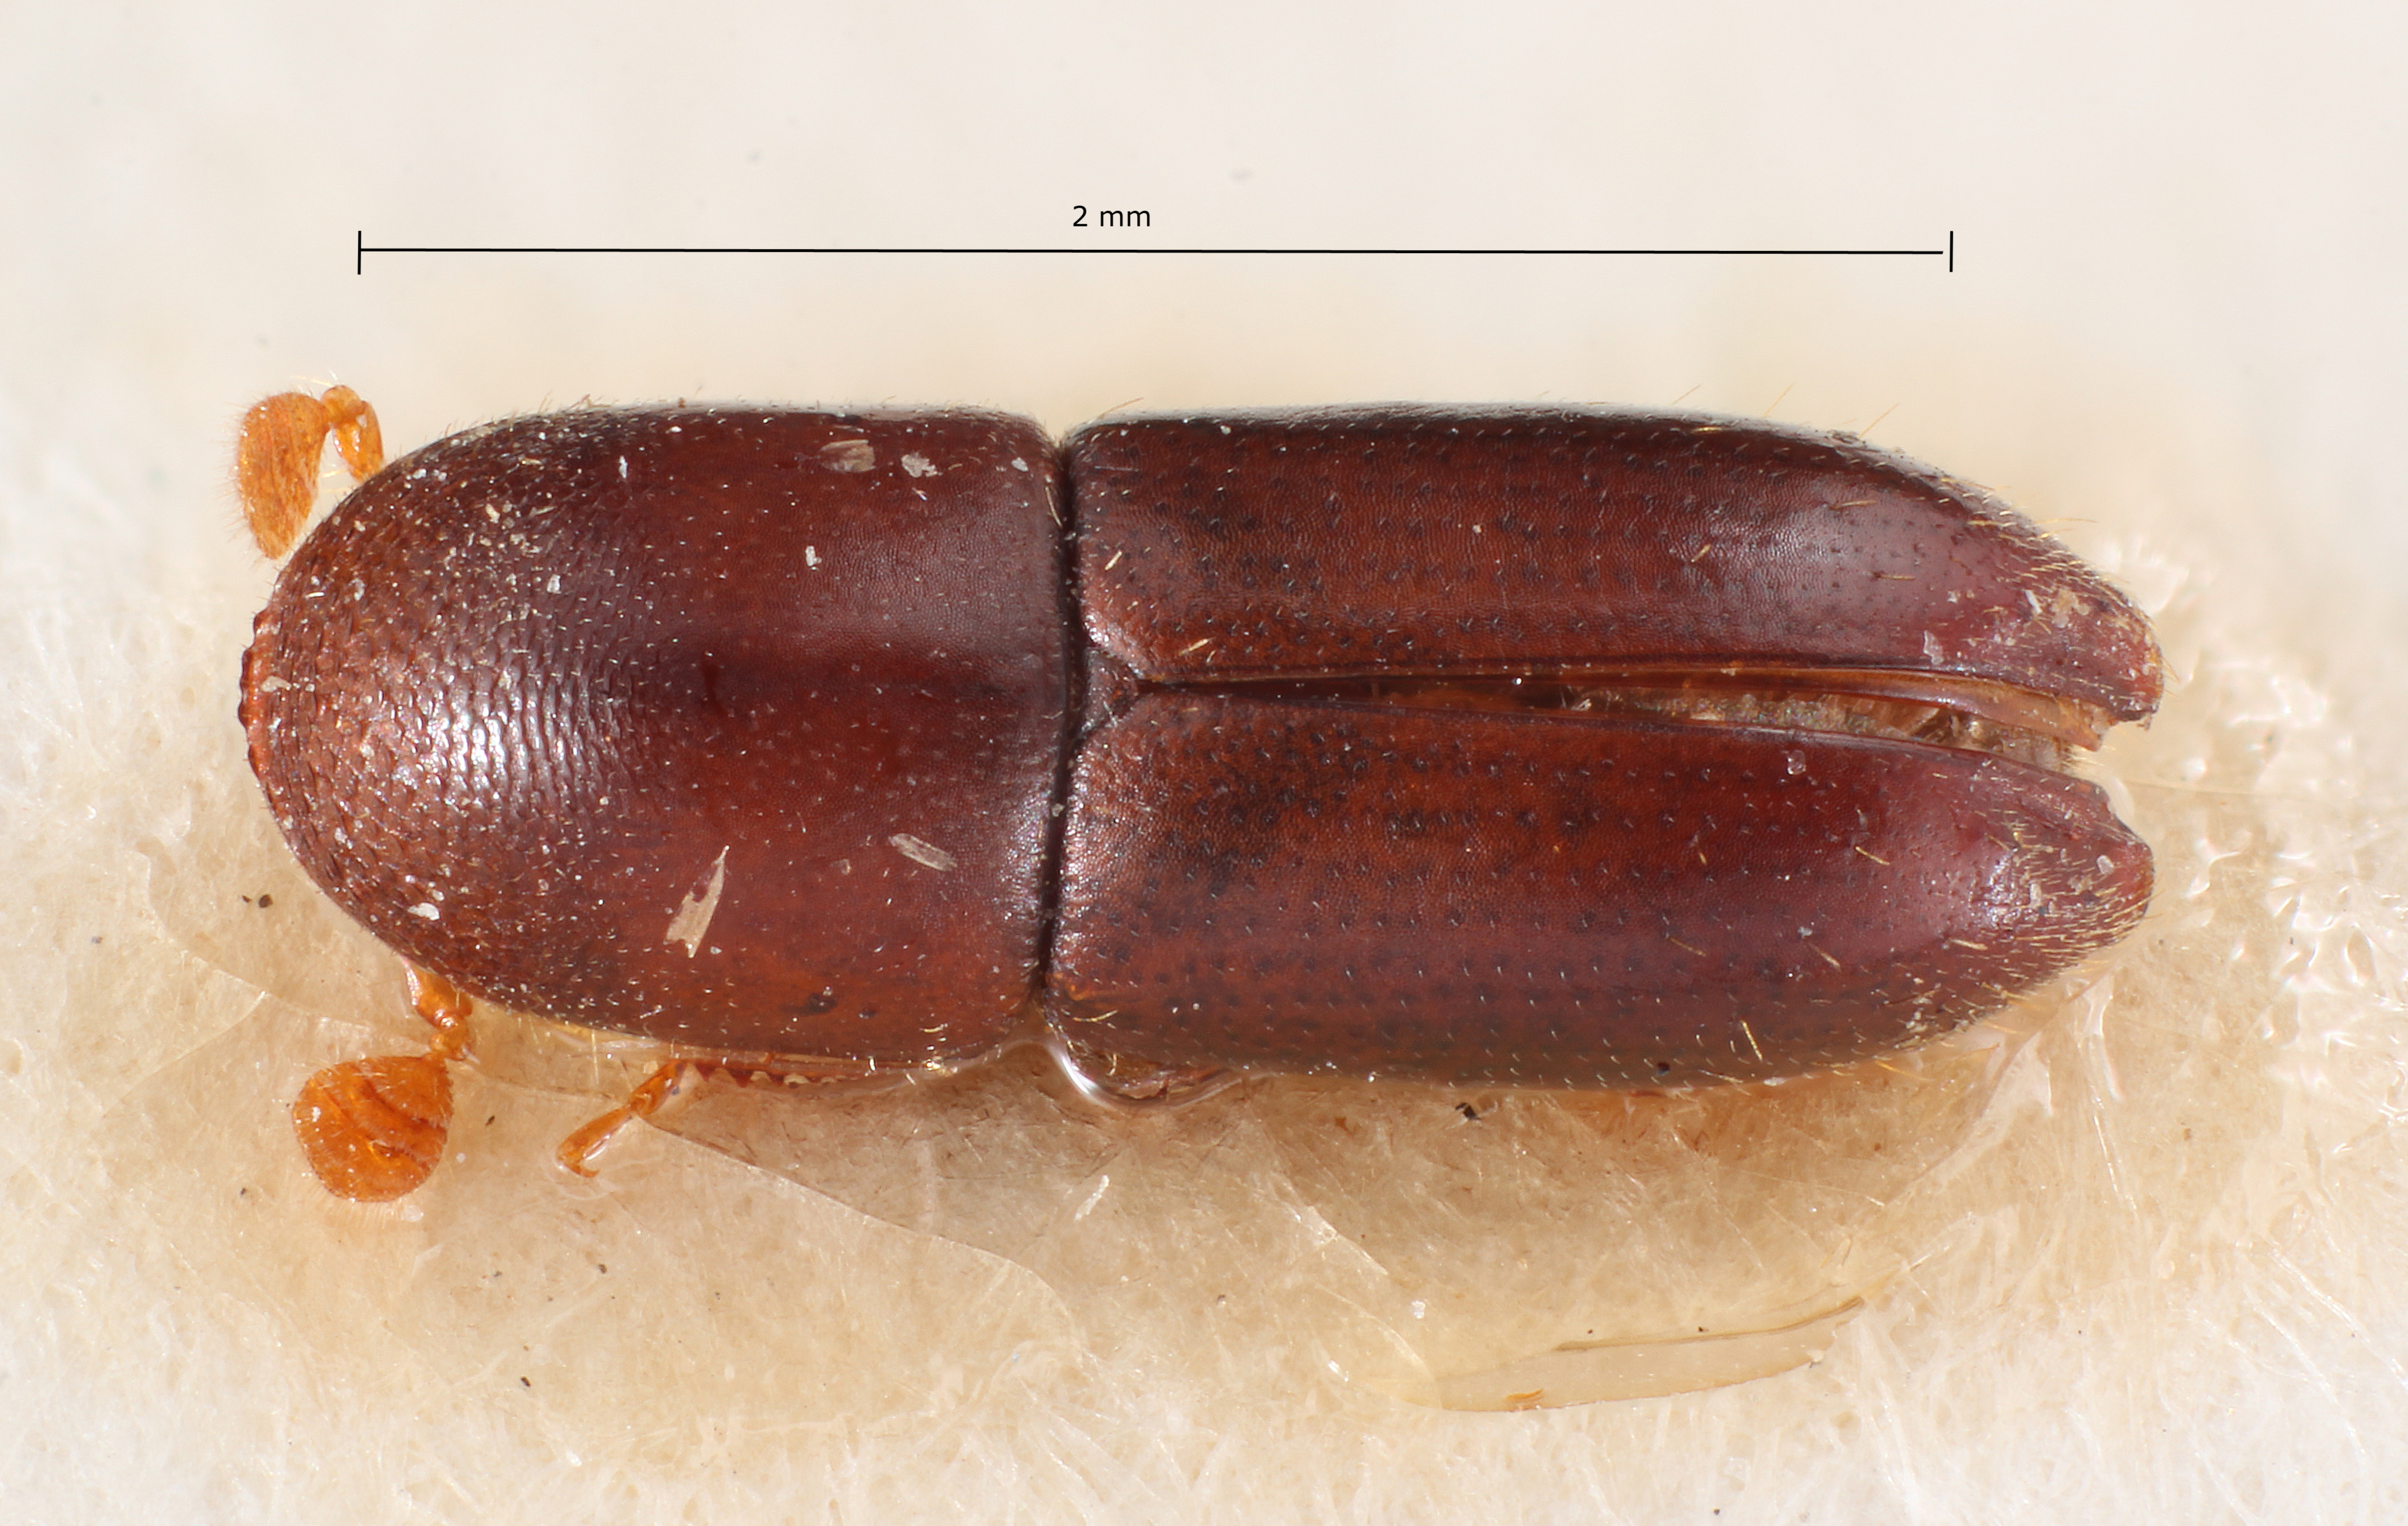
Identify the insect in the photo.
Monarthrum subimpressum
